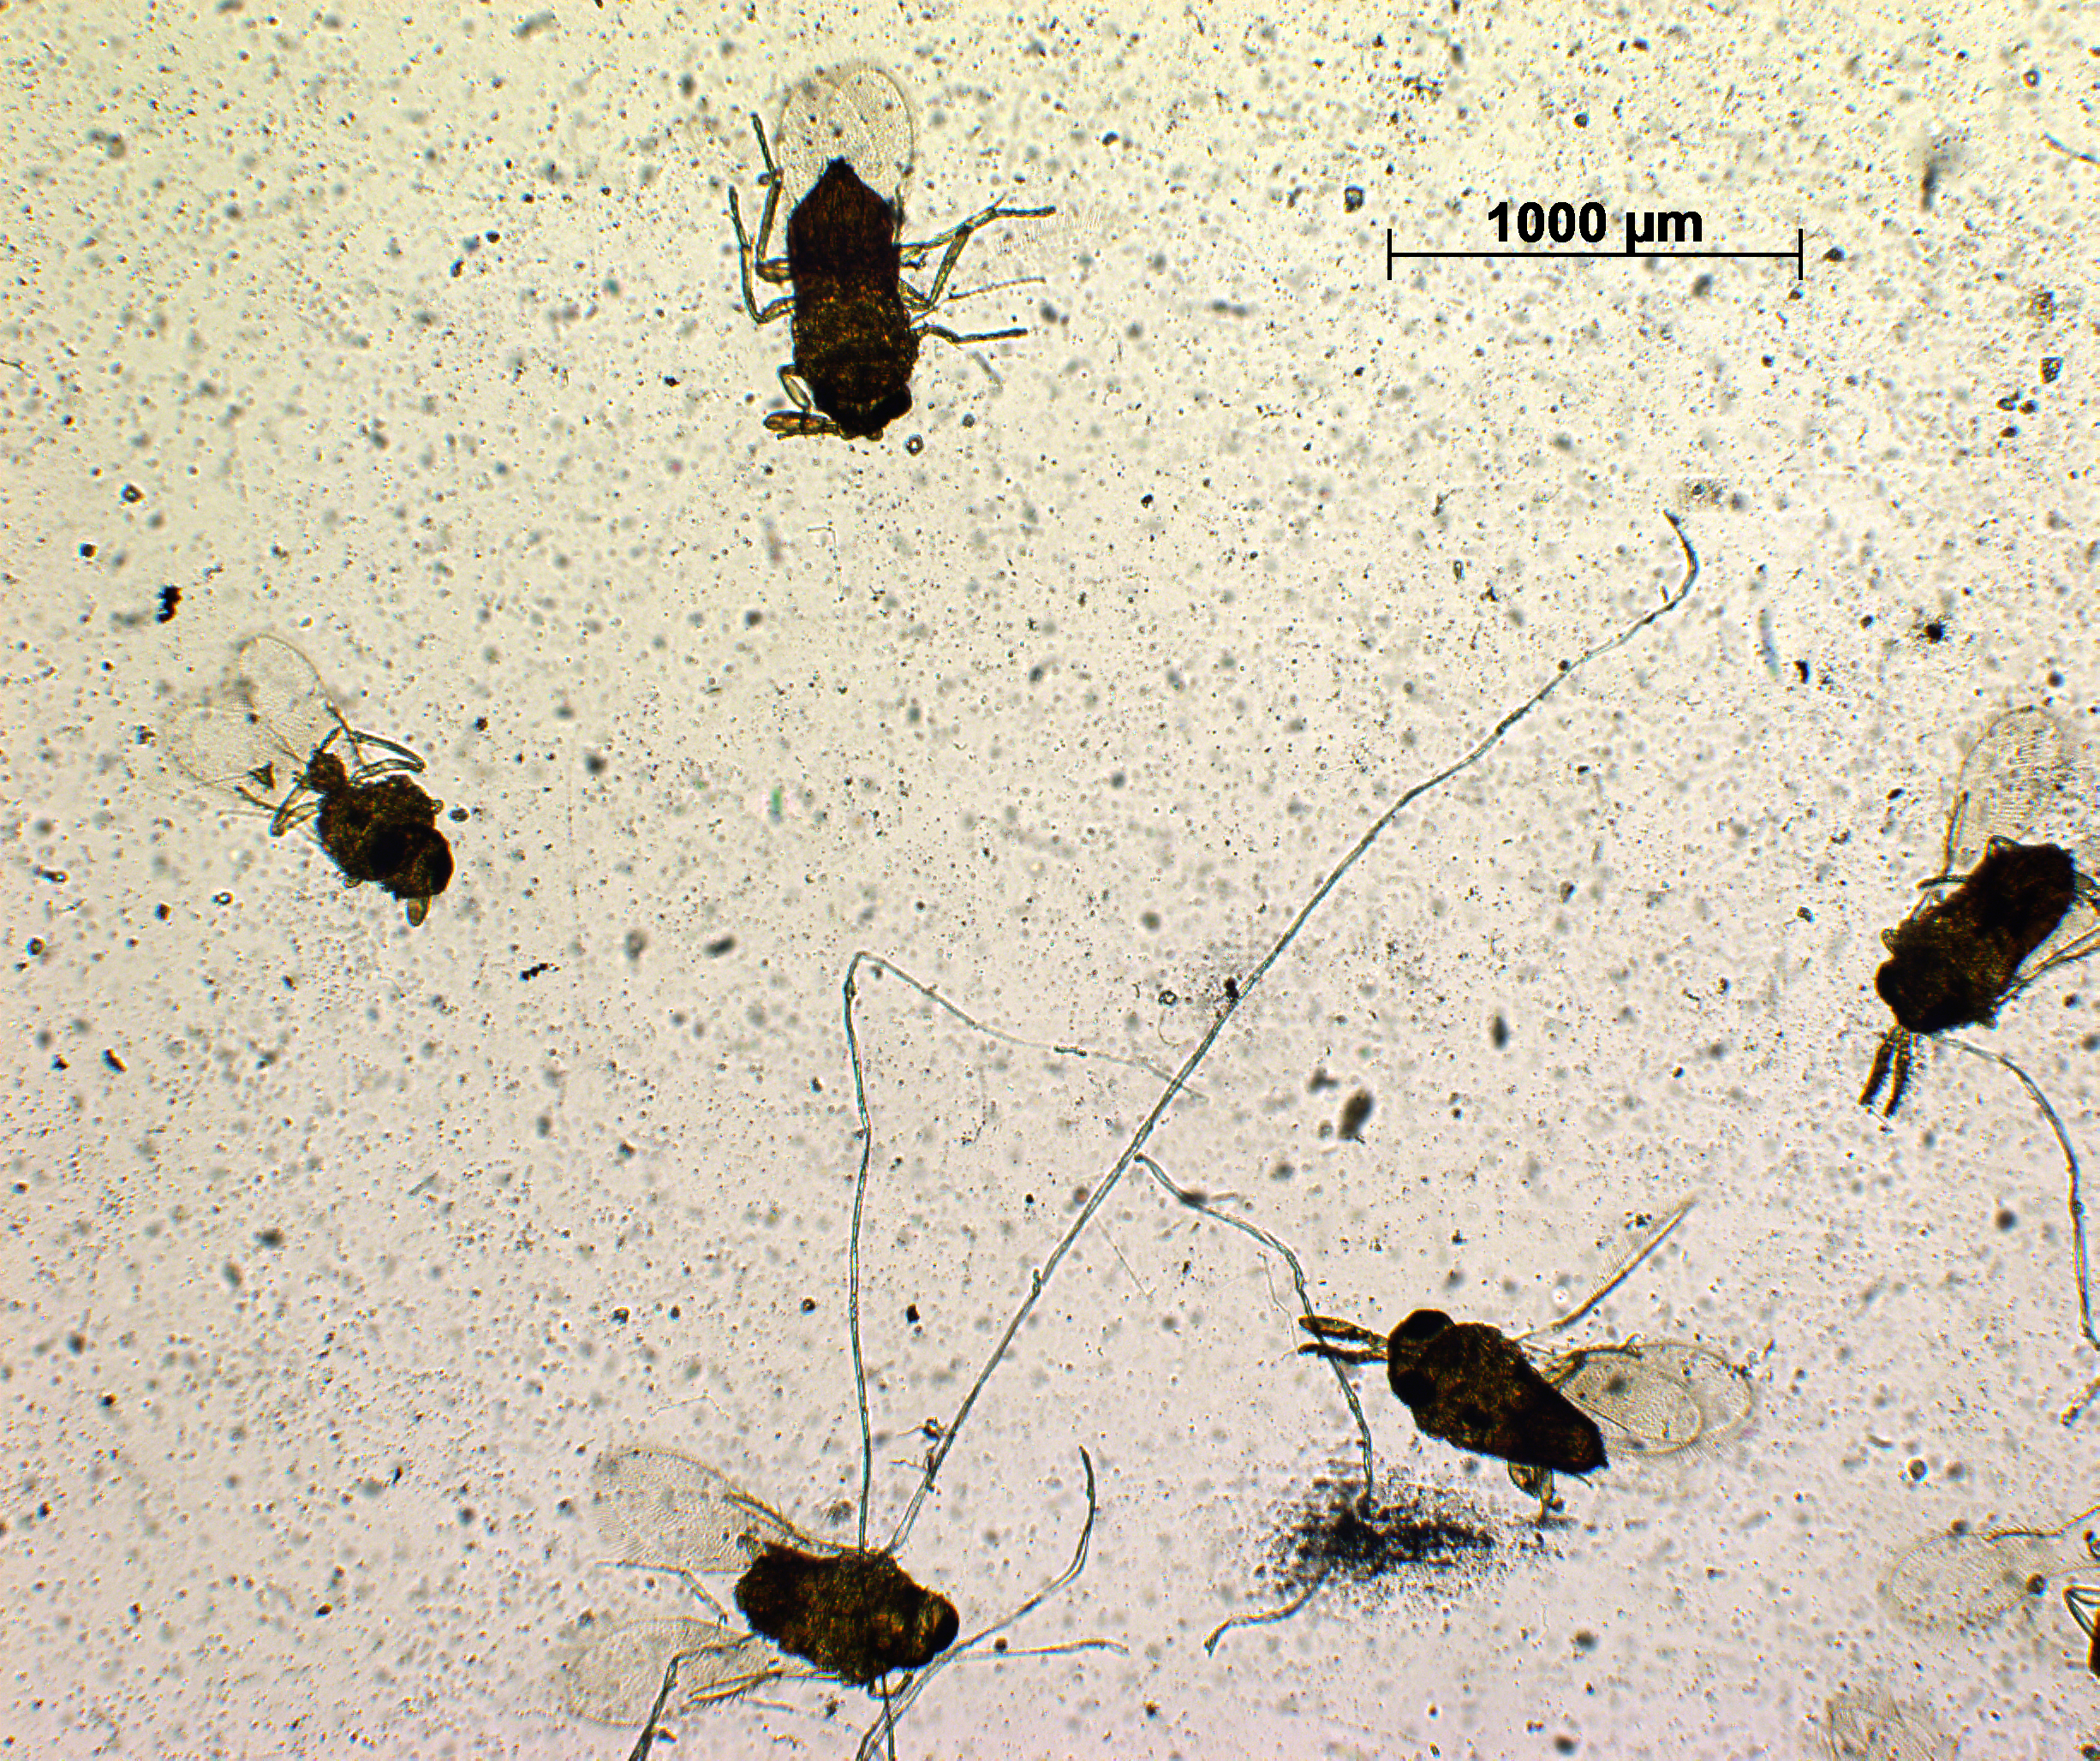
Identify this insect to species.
Bardylis australicus
